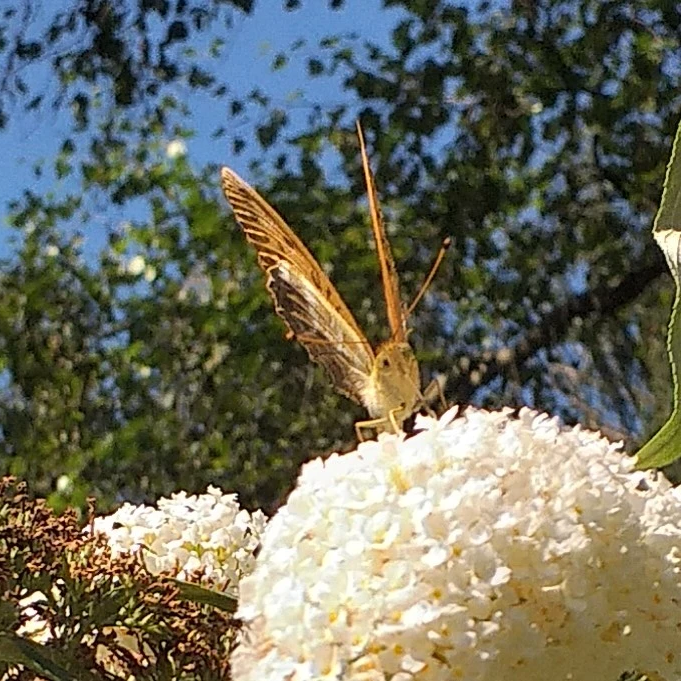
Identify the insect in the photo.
Argynnis paphia
